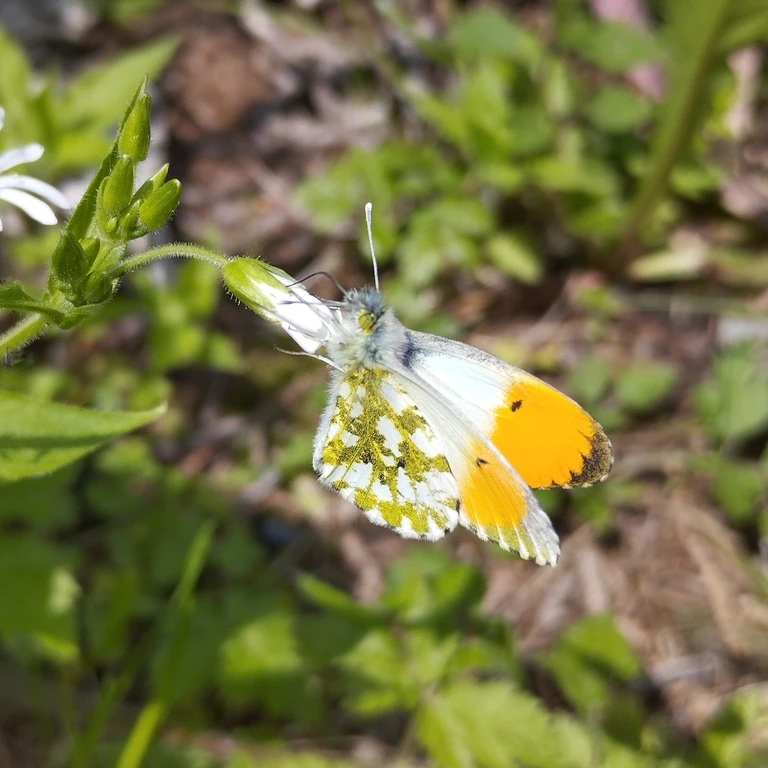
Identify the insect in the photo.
Anthocharis cardamines
